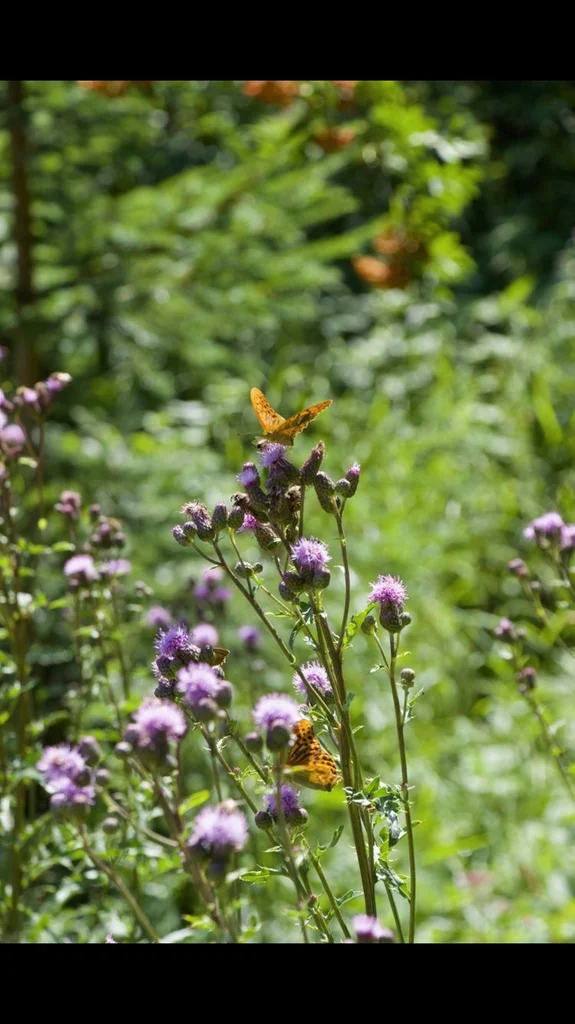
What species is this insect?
Argynnis paphia
